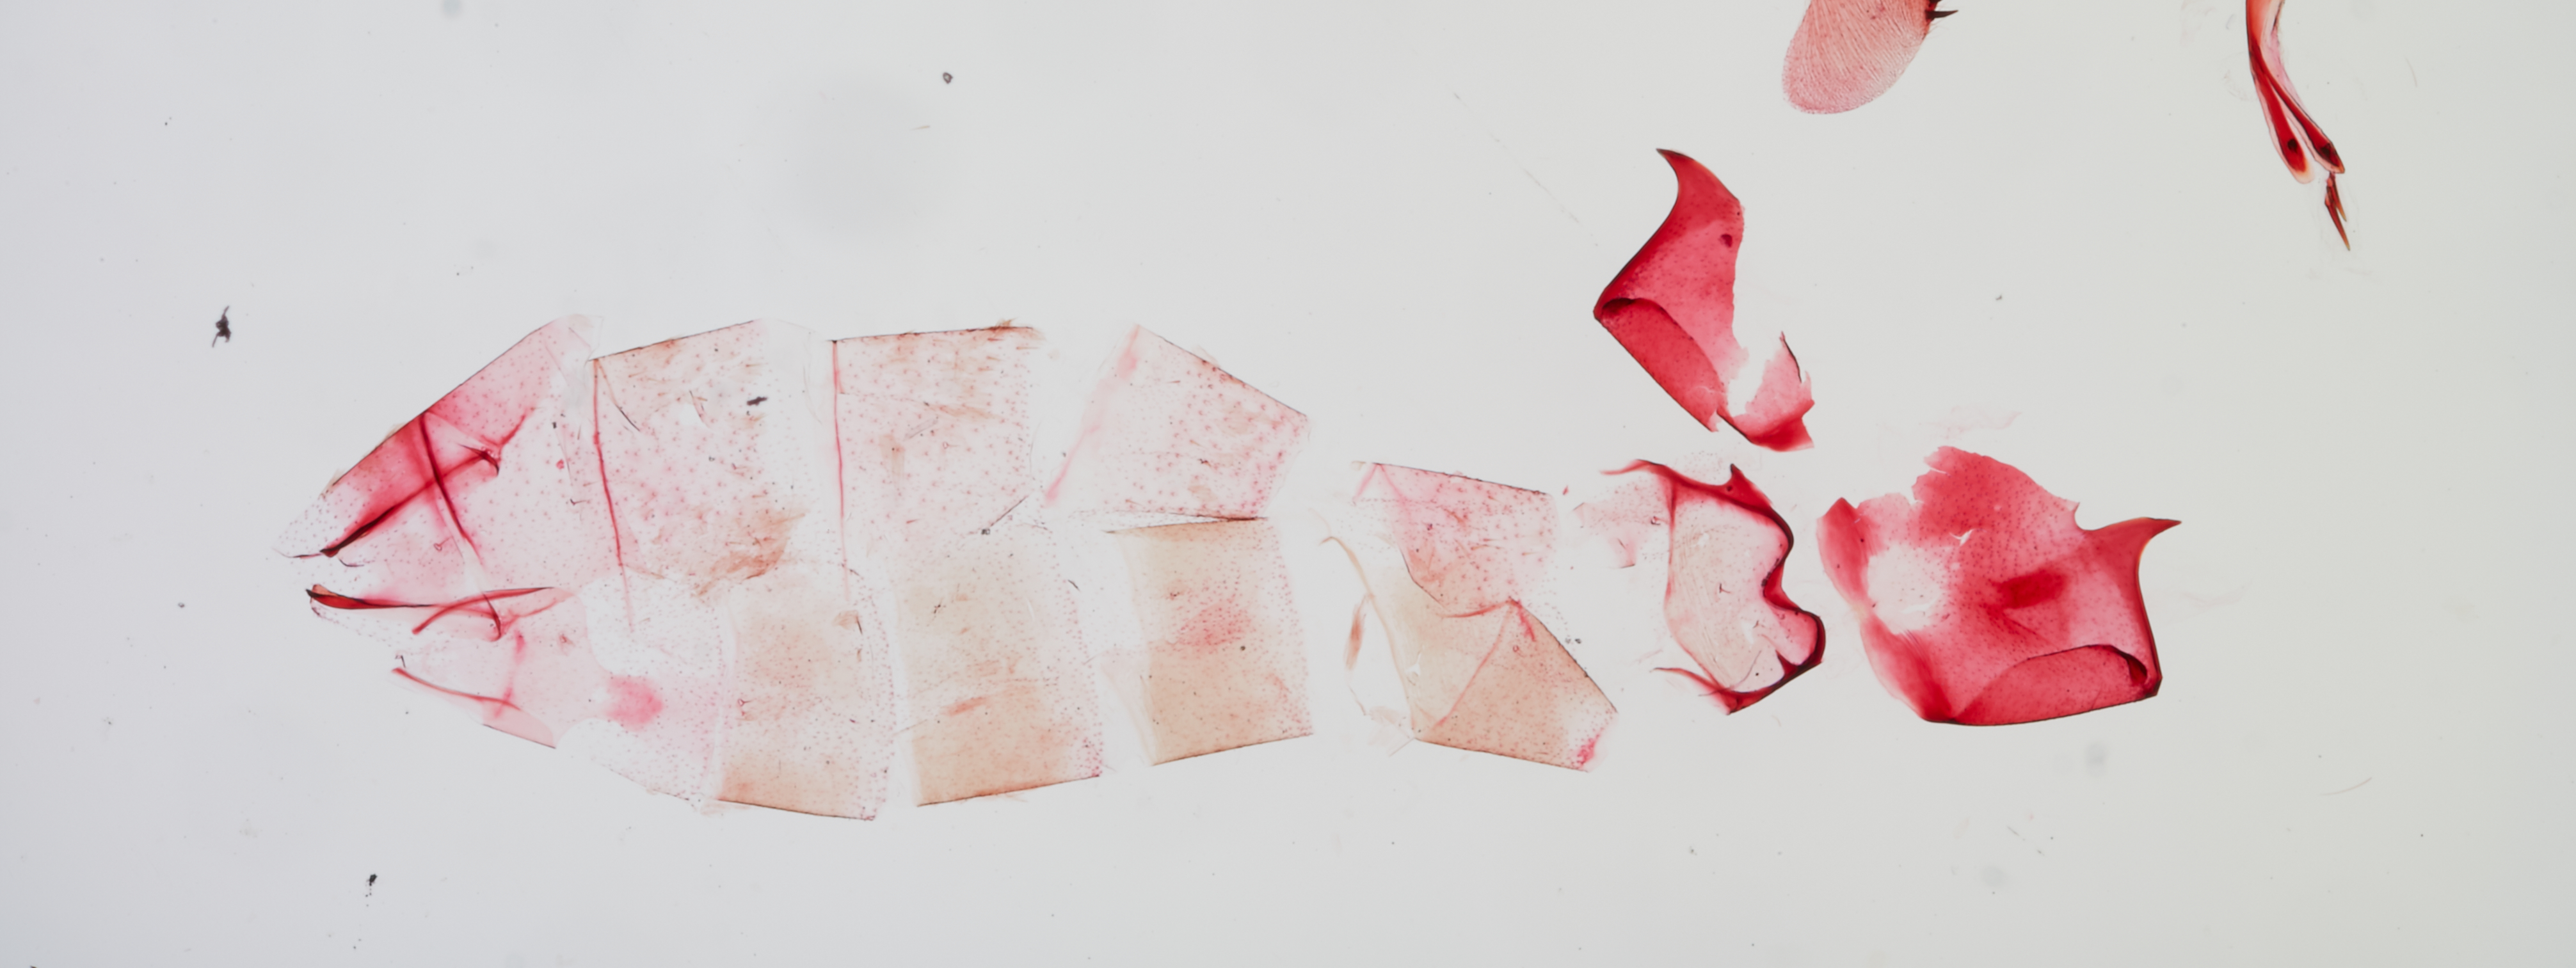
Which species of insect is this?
Tisis sandaradema
